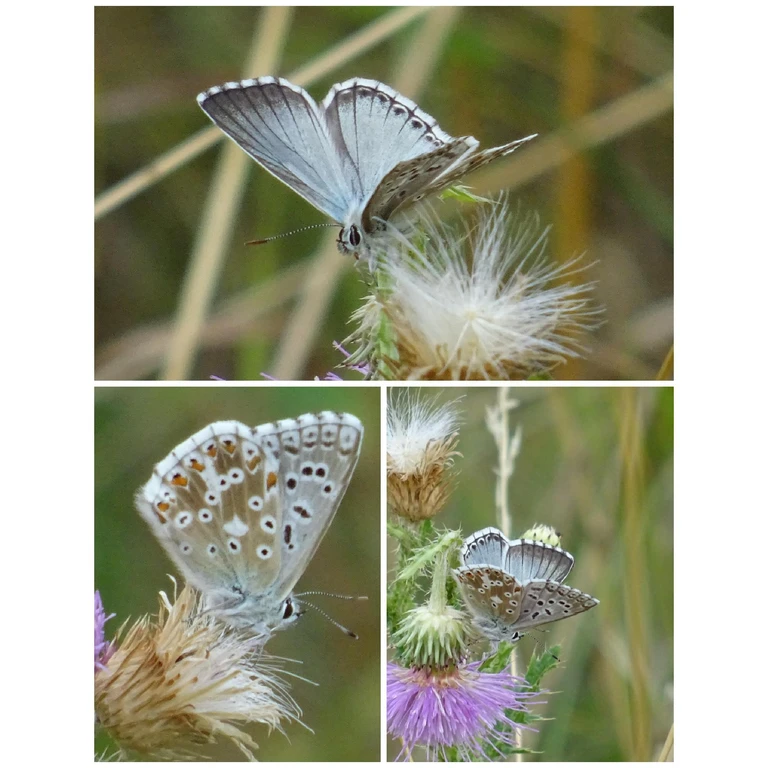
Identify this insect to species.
Lysandra coridon
